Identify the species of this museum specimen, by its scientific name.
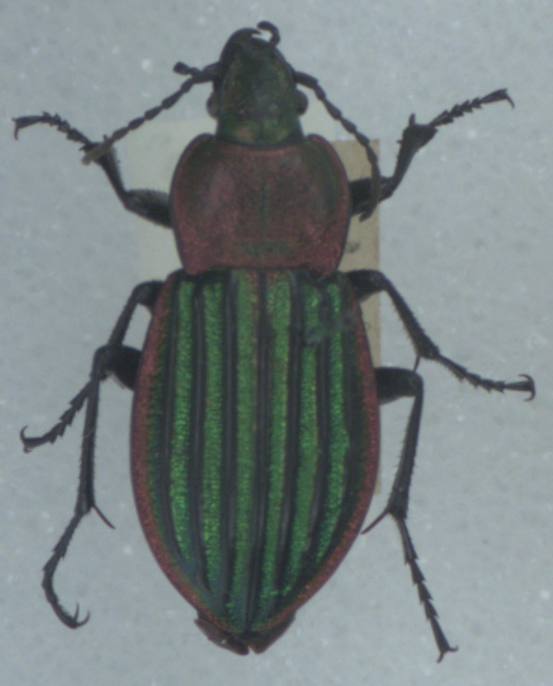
Carabus nitens
